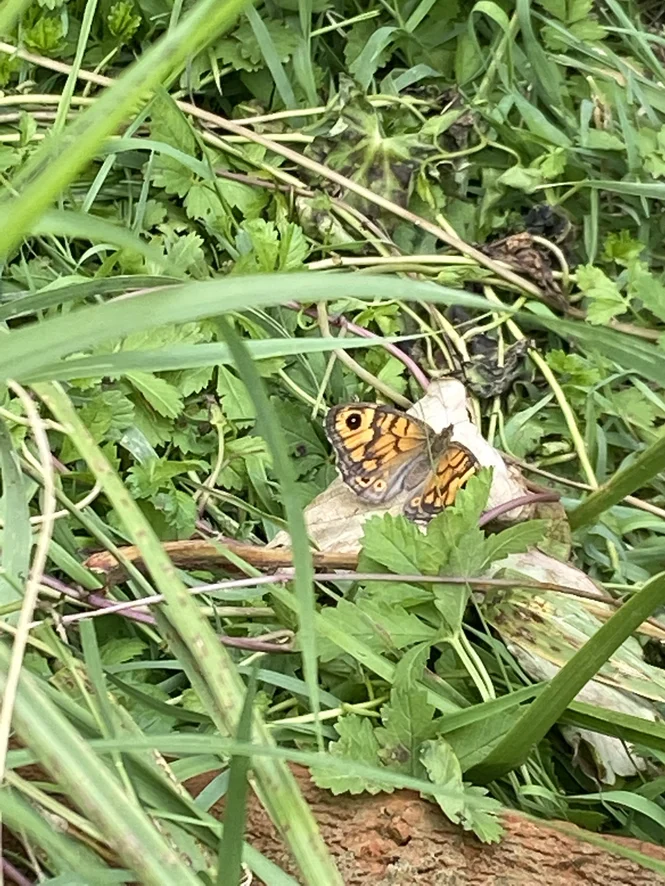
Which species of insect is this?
Lasiommata megera (also Pararge megera)
